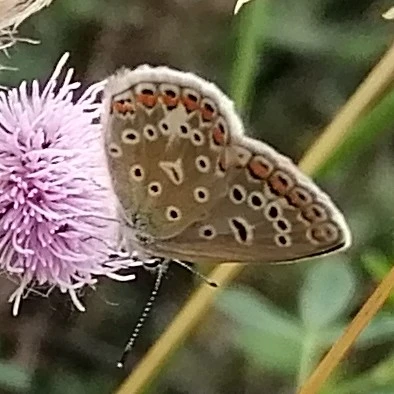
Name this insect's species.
Polyommatus icarus
